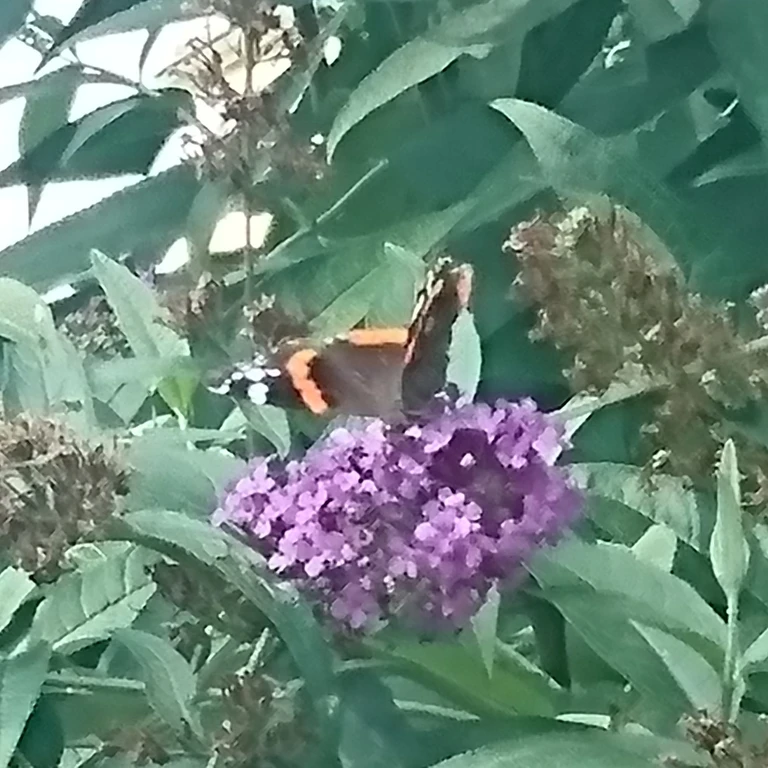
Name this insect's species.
Vanessa atalanta
